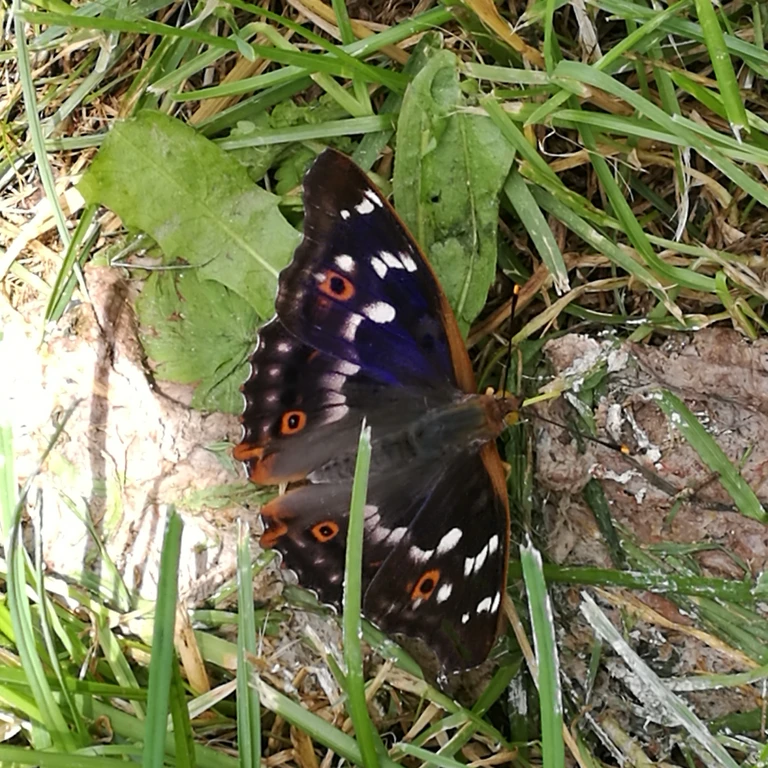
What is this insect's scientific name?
Apatura ilia
